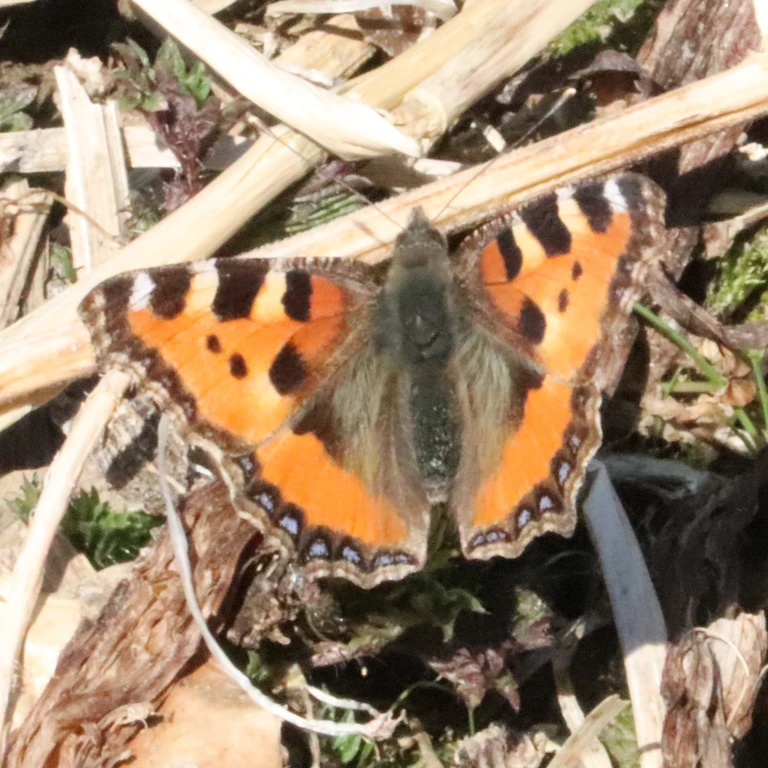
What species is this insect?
Aglais urticae
